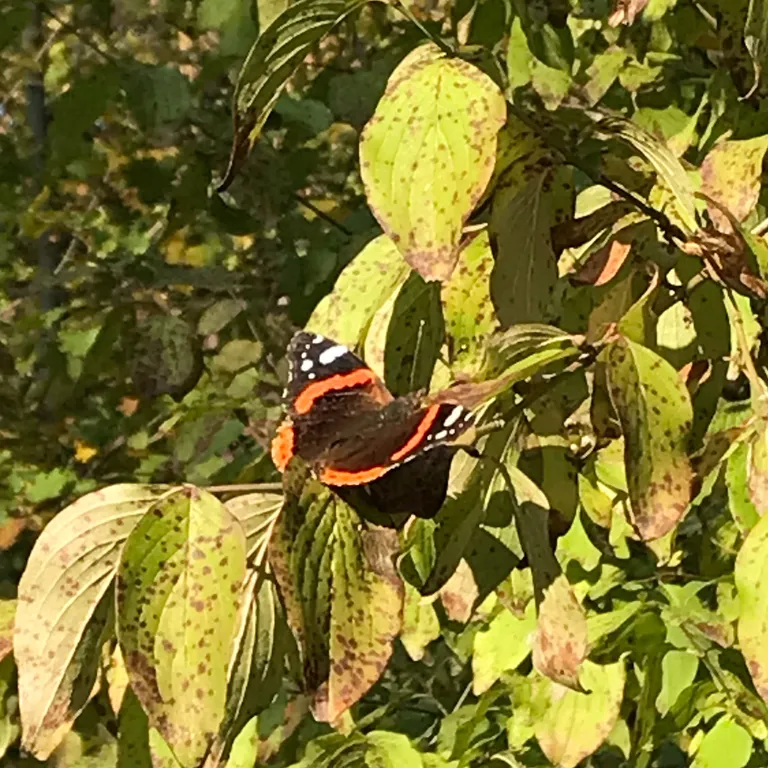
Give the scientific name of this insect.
Vanessa atalanta
